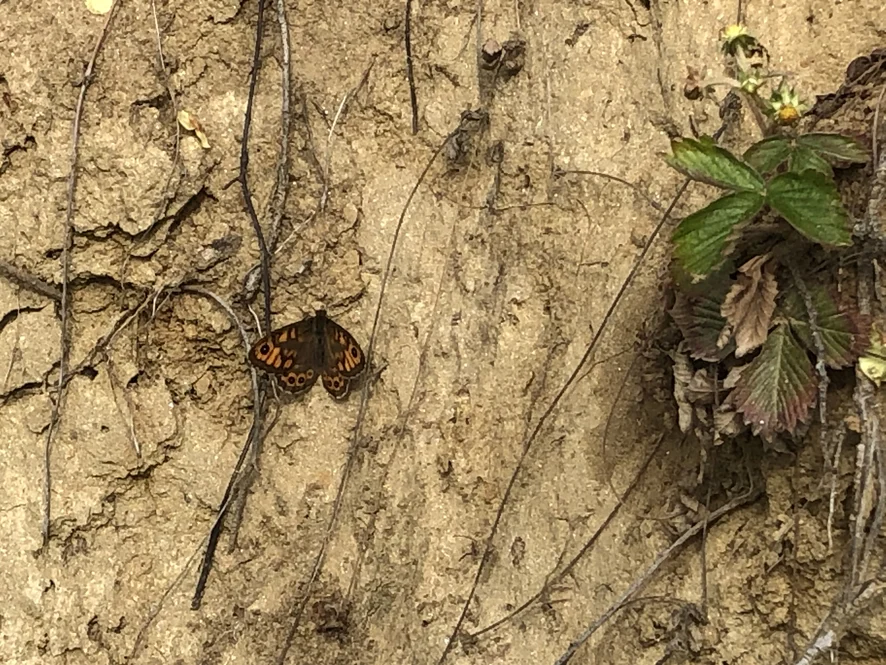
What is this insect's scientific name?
Lasiommata megera (also Pararge megera)
